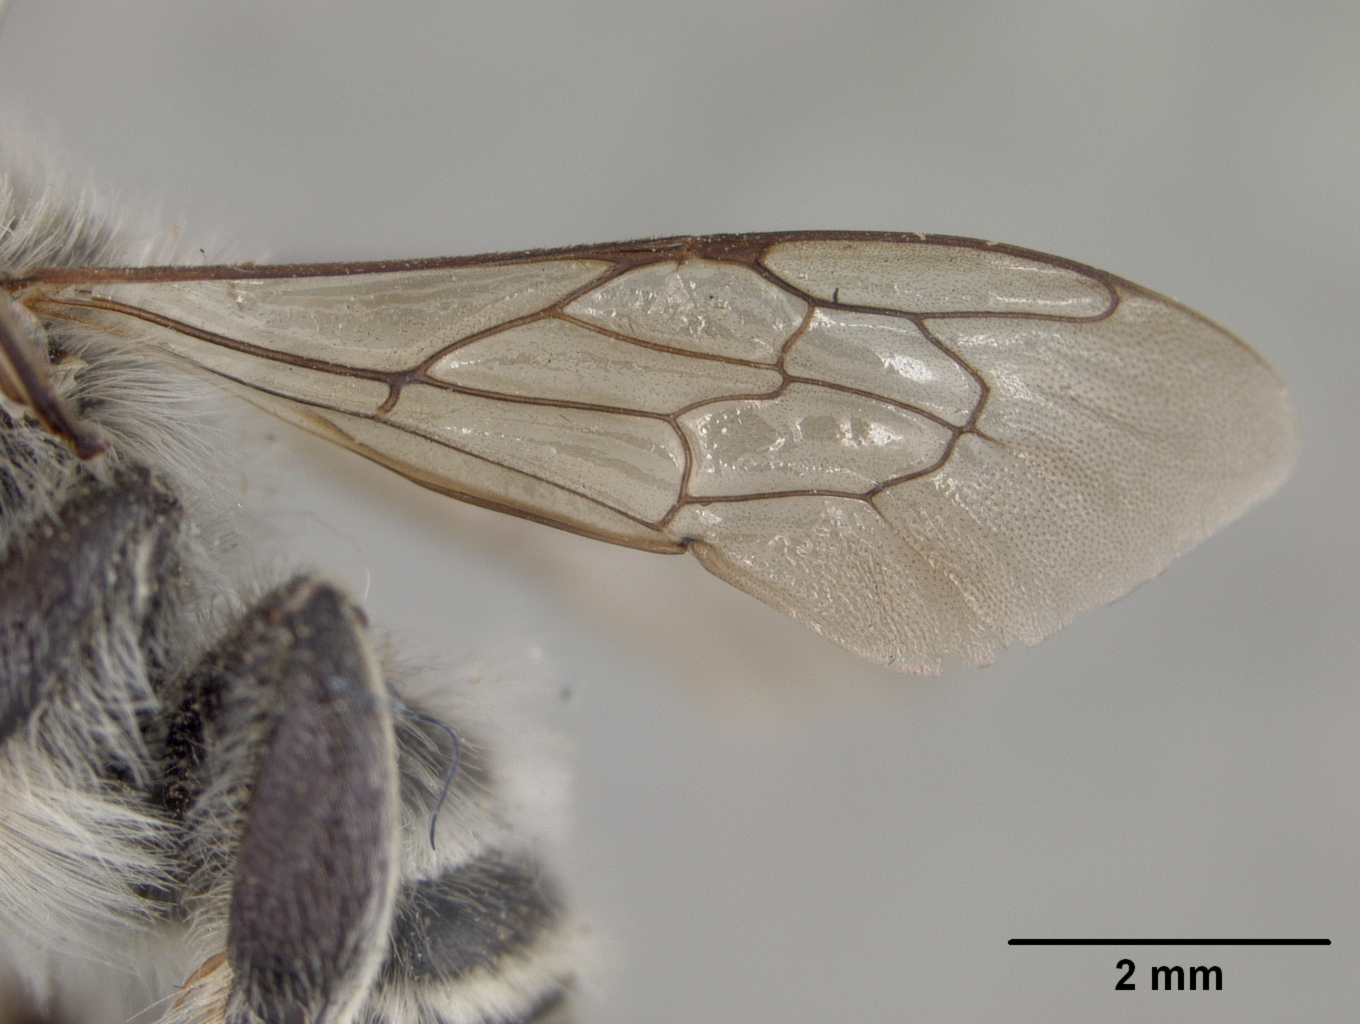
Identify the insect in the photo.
Megachile casadae
